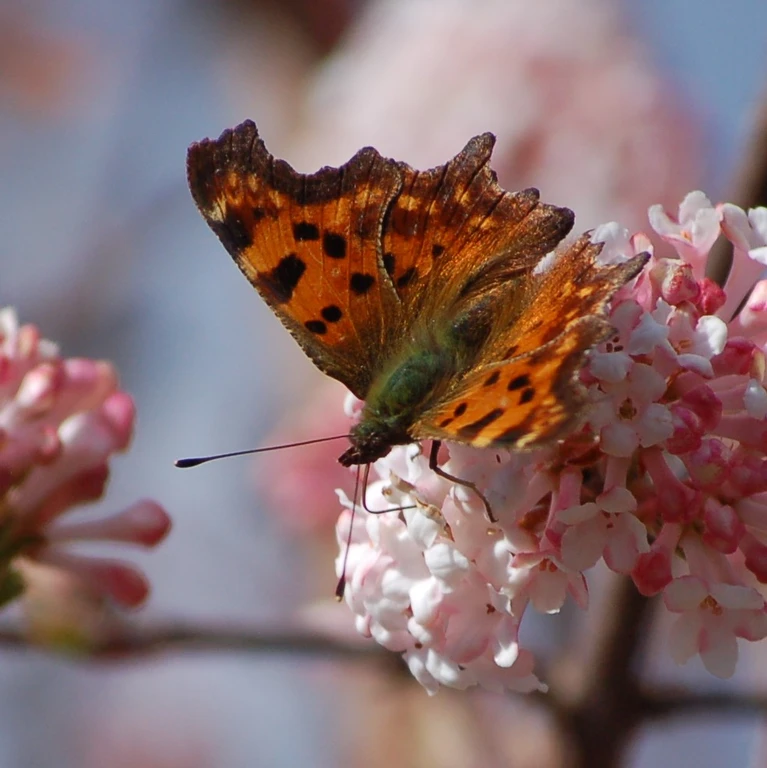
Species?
Polygonia c-album
